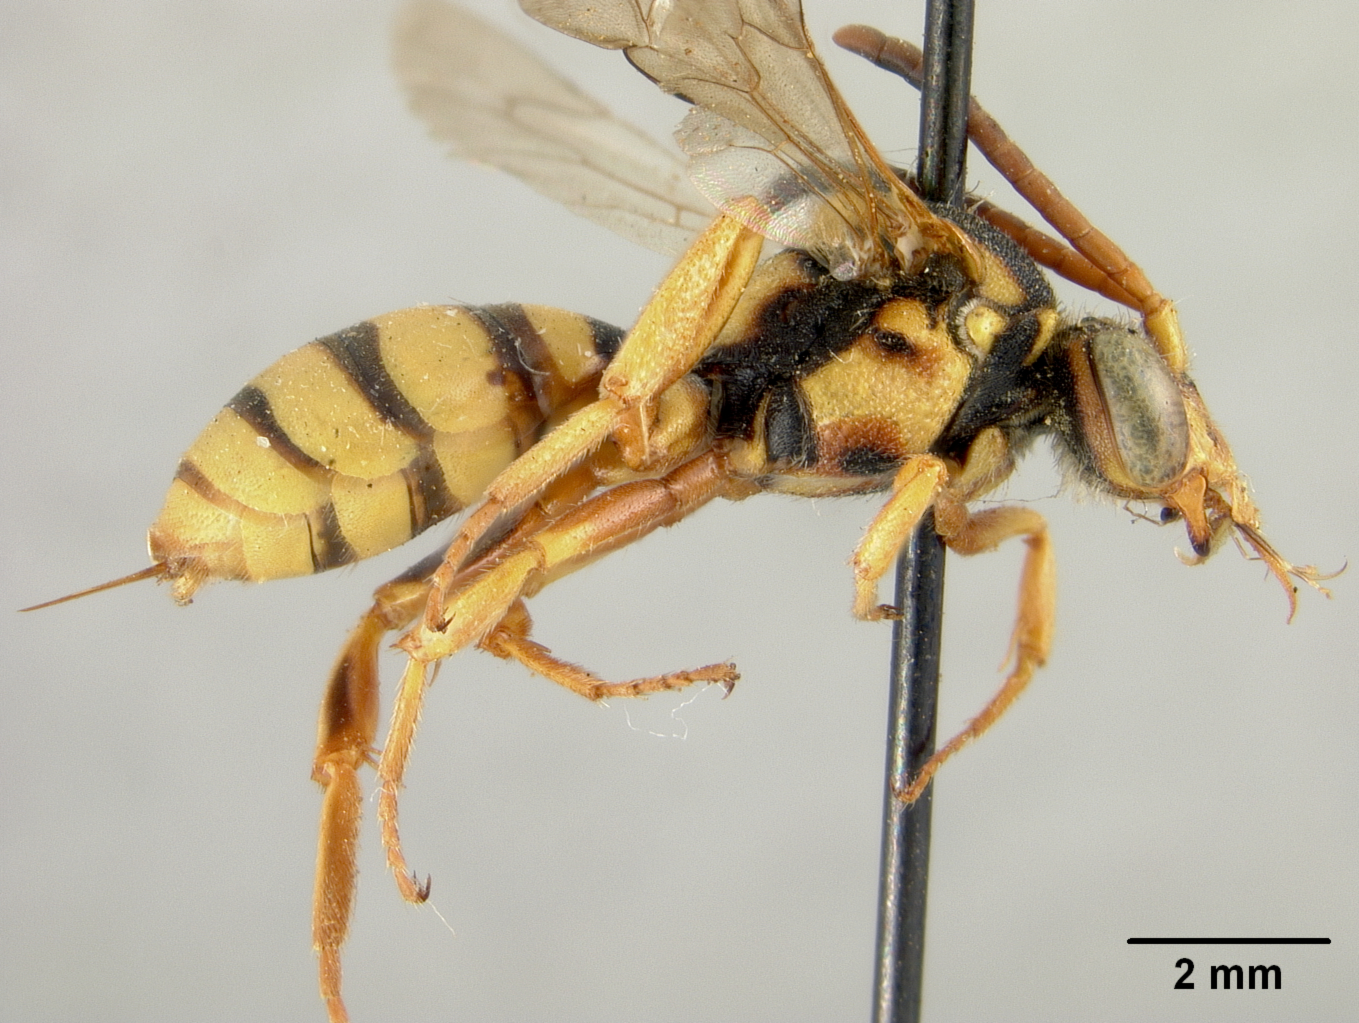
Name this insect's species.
Nomada perivincta
